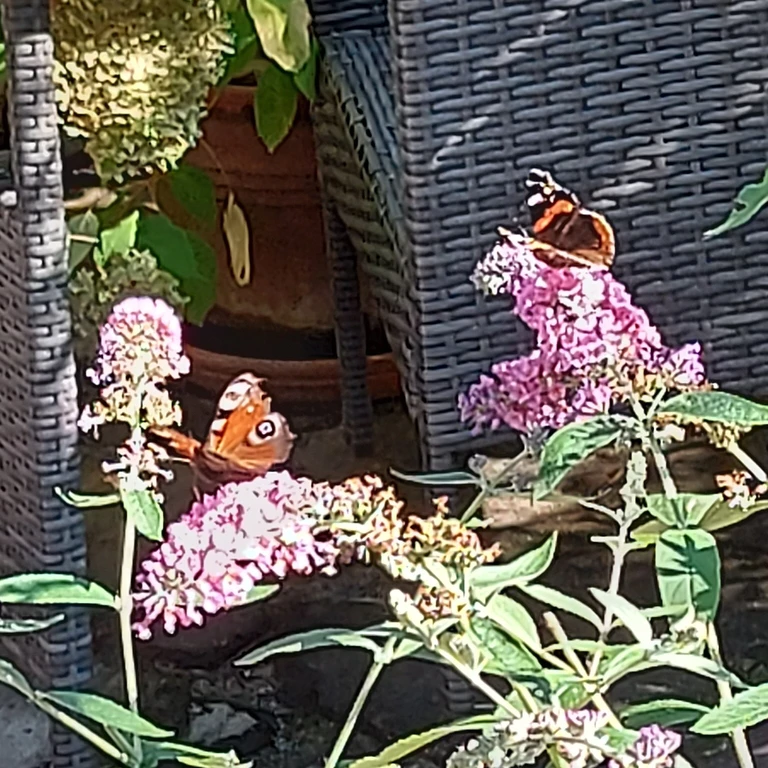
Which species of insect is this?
Aglais io
